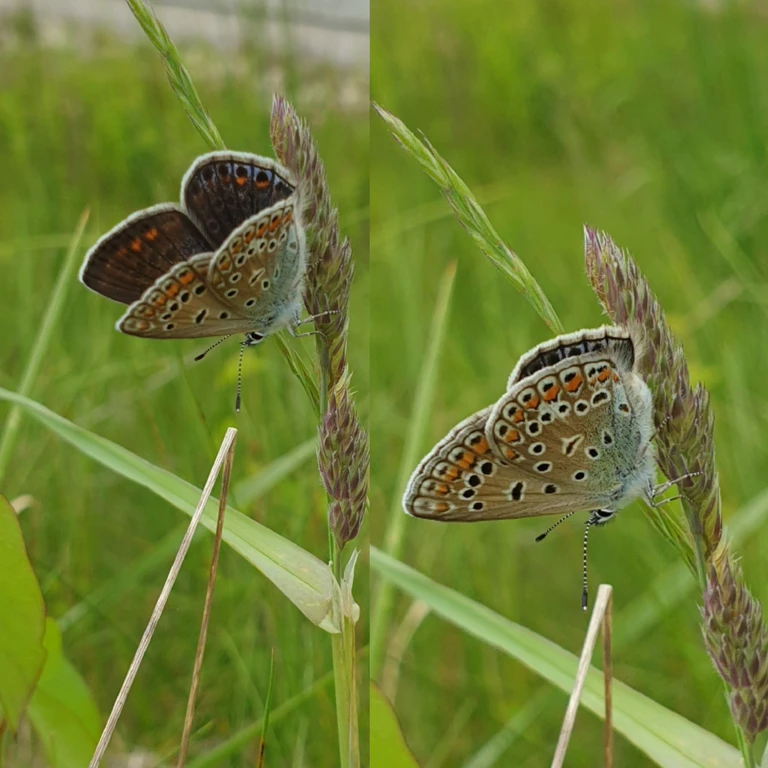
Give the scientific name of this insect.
Polyommatus icarus
